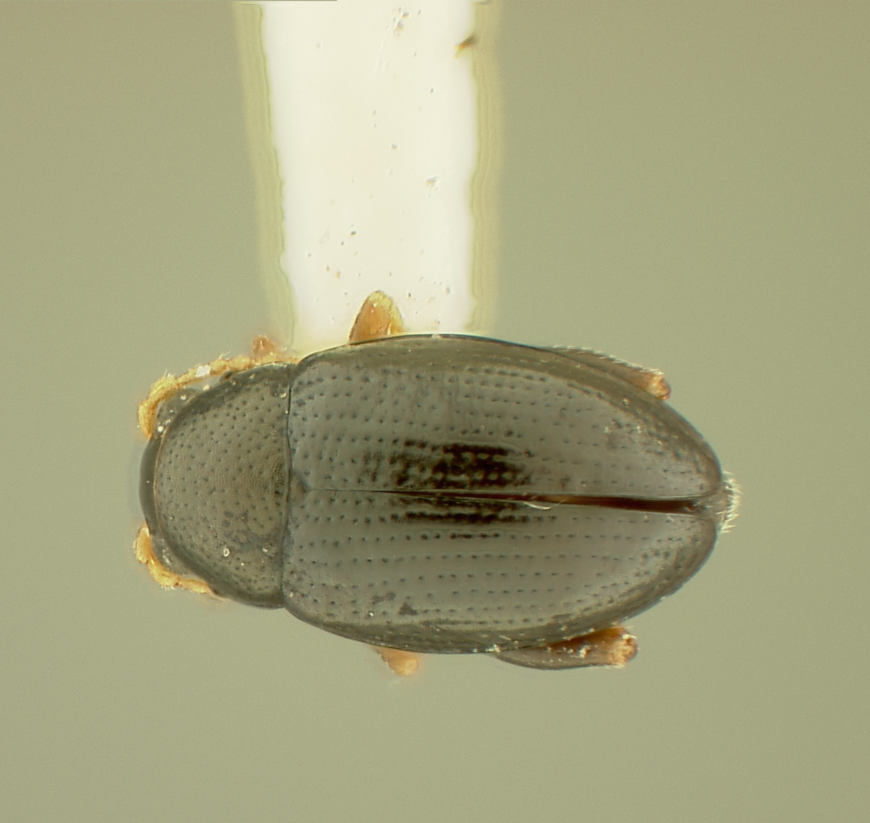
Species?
Chaetocnema parvula
